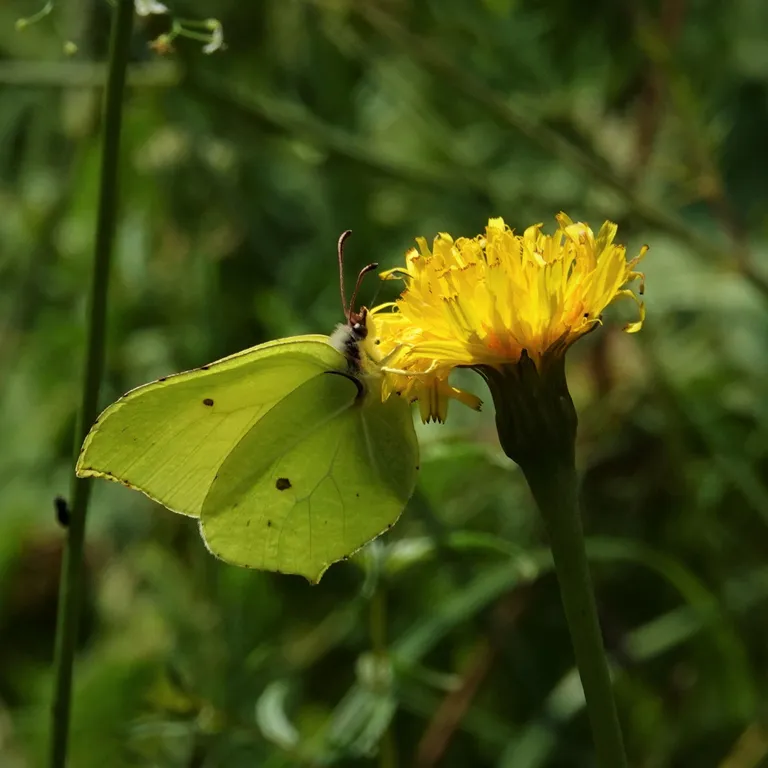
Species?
Gonepteryx rhamni
